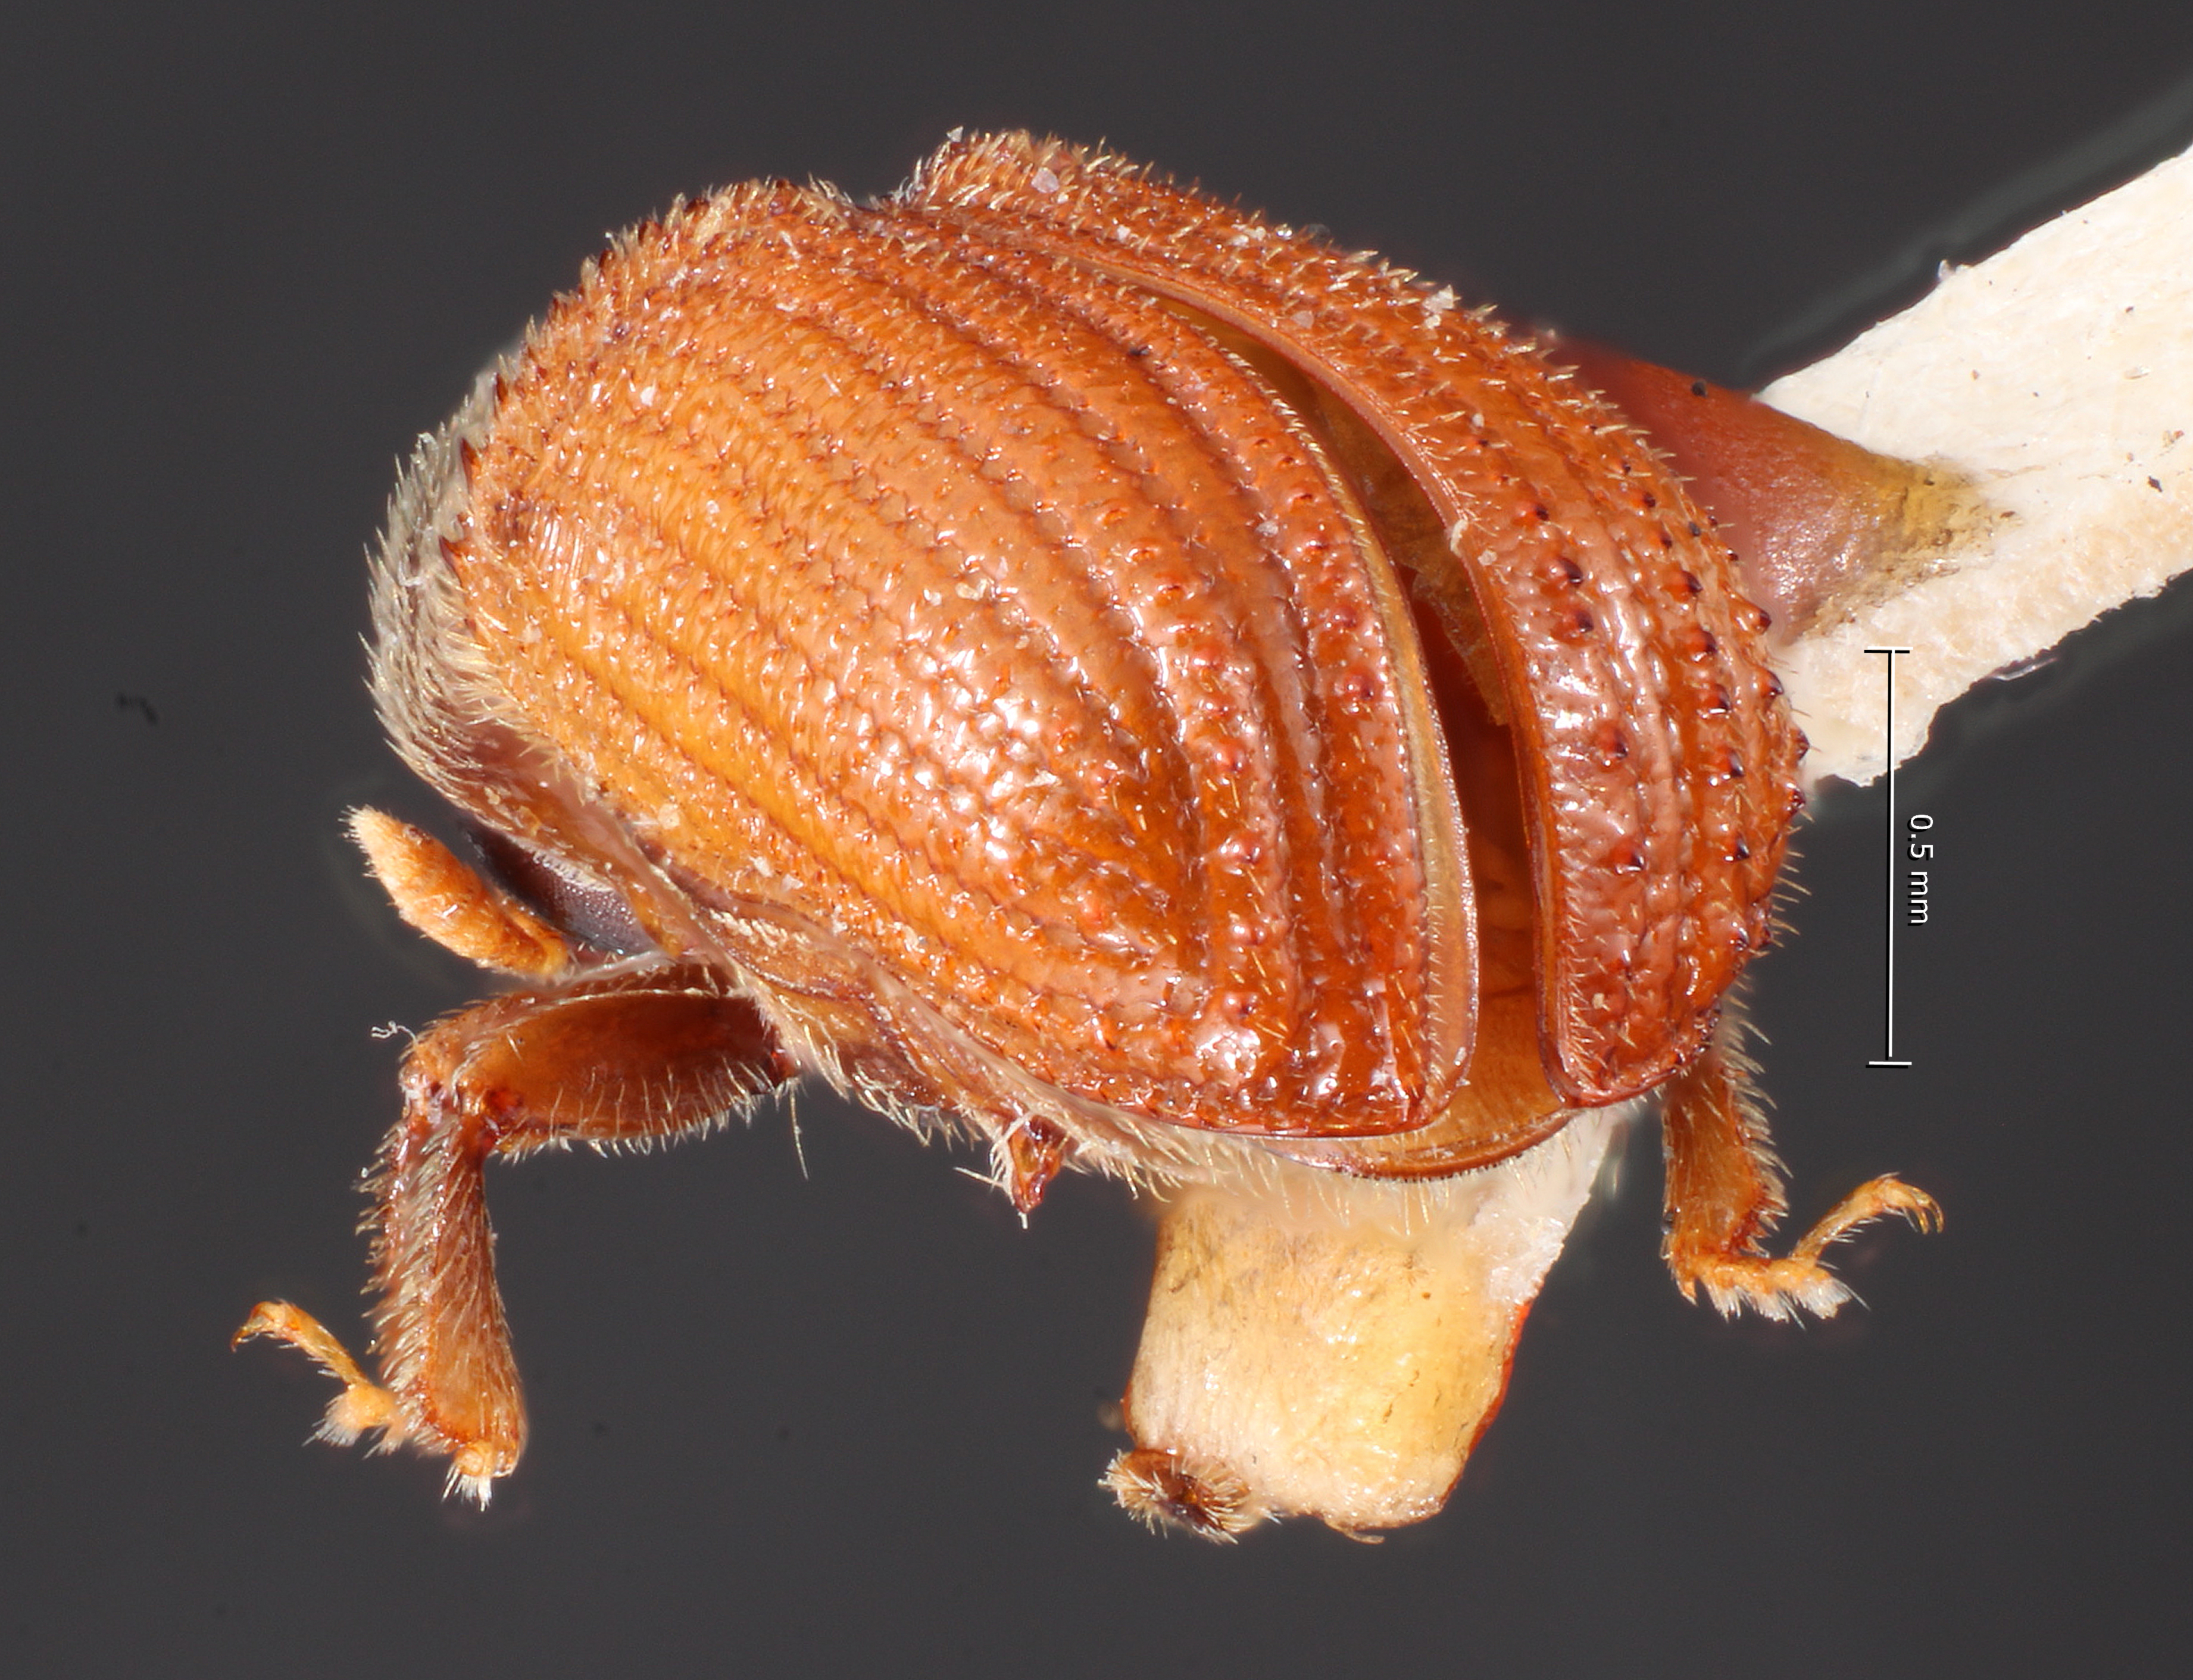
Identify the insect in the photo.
Phloeosinus rusti
